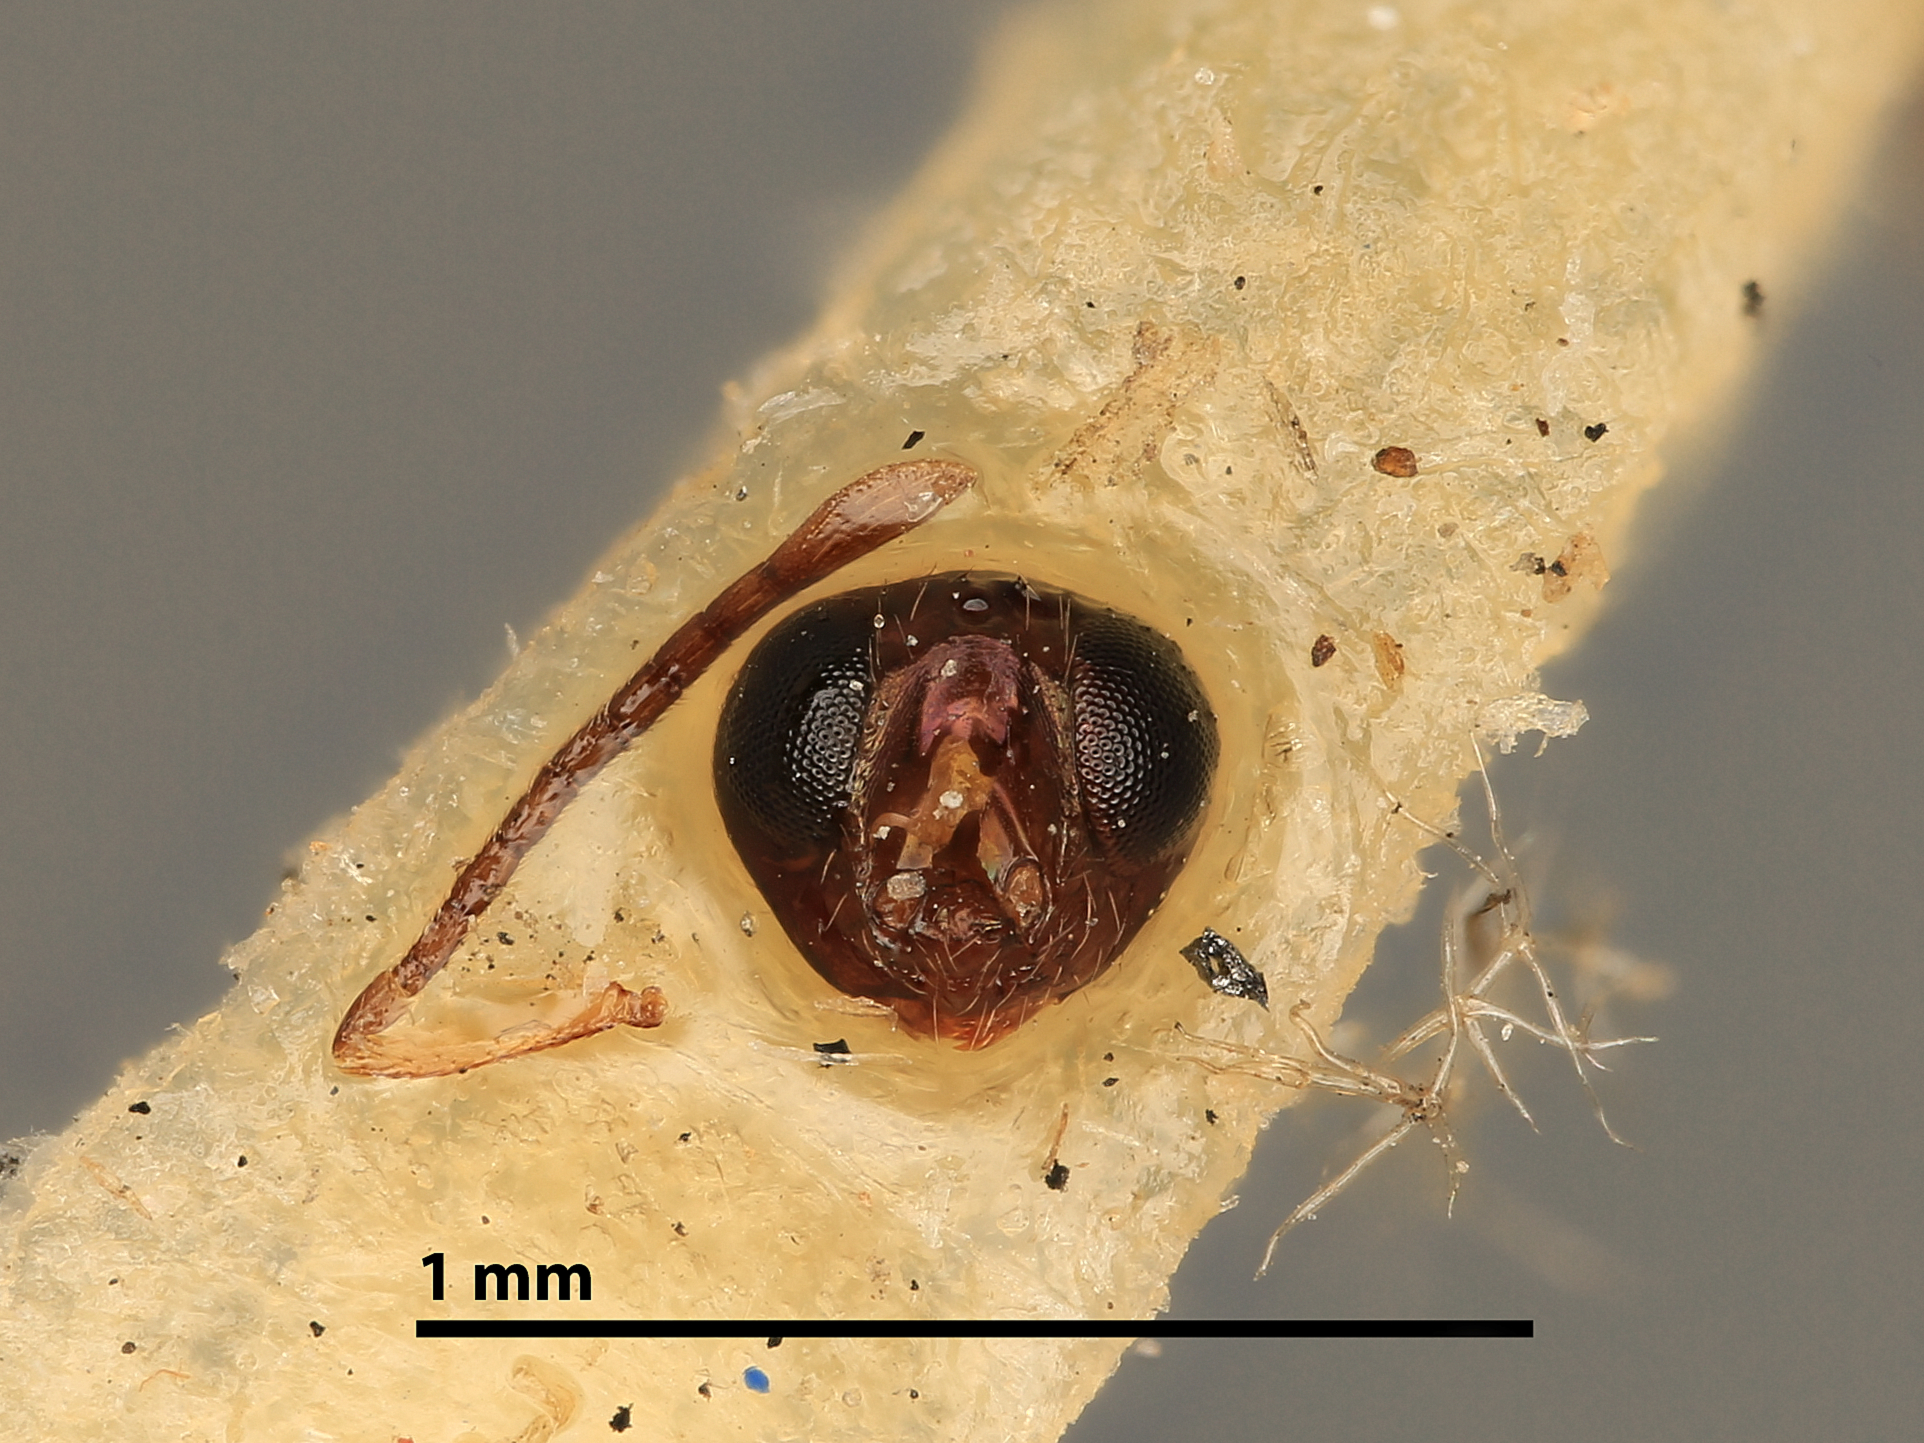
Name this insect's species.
Eupelmus biguttus
